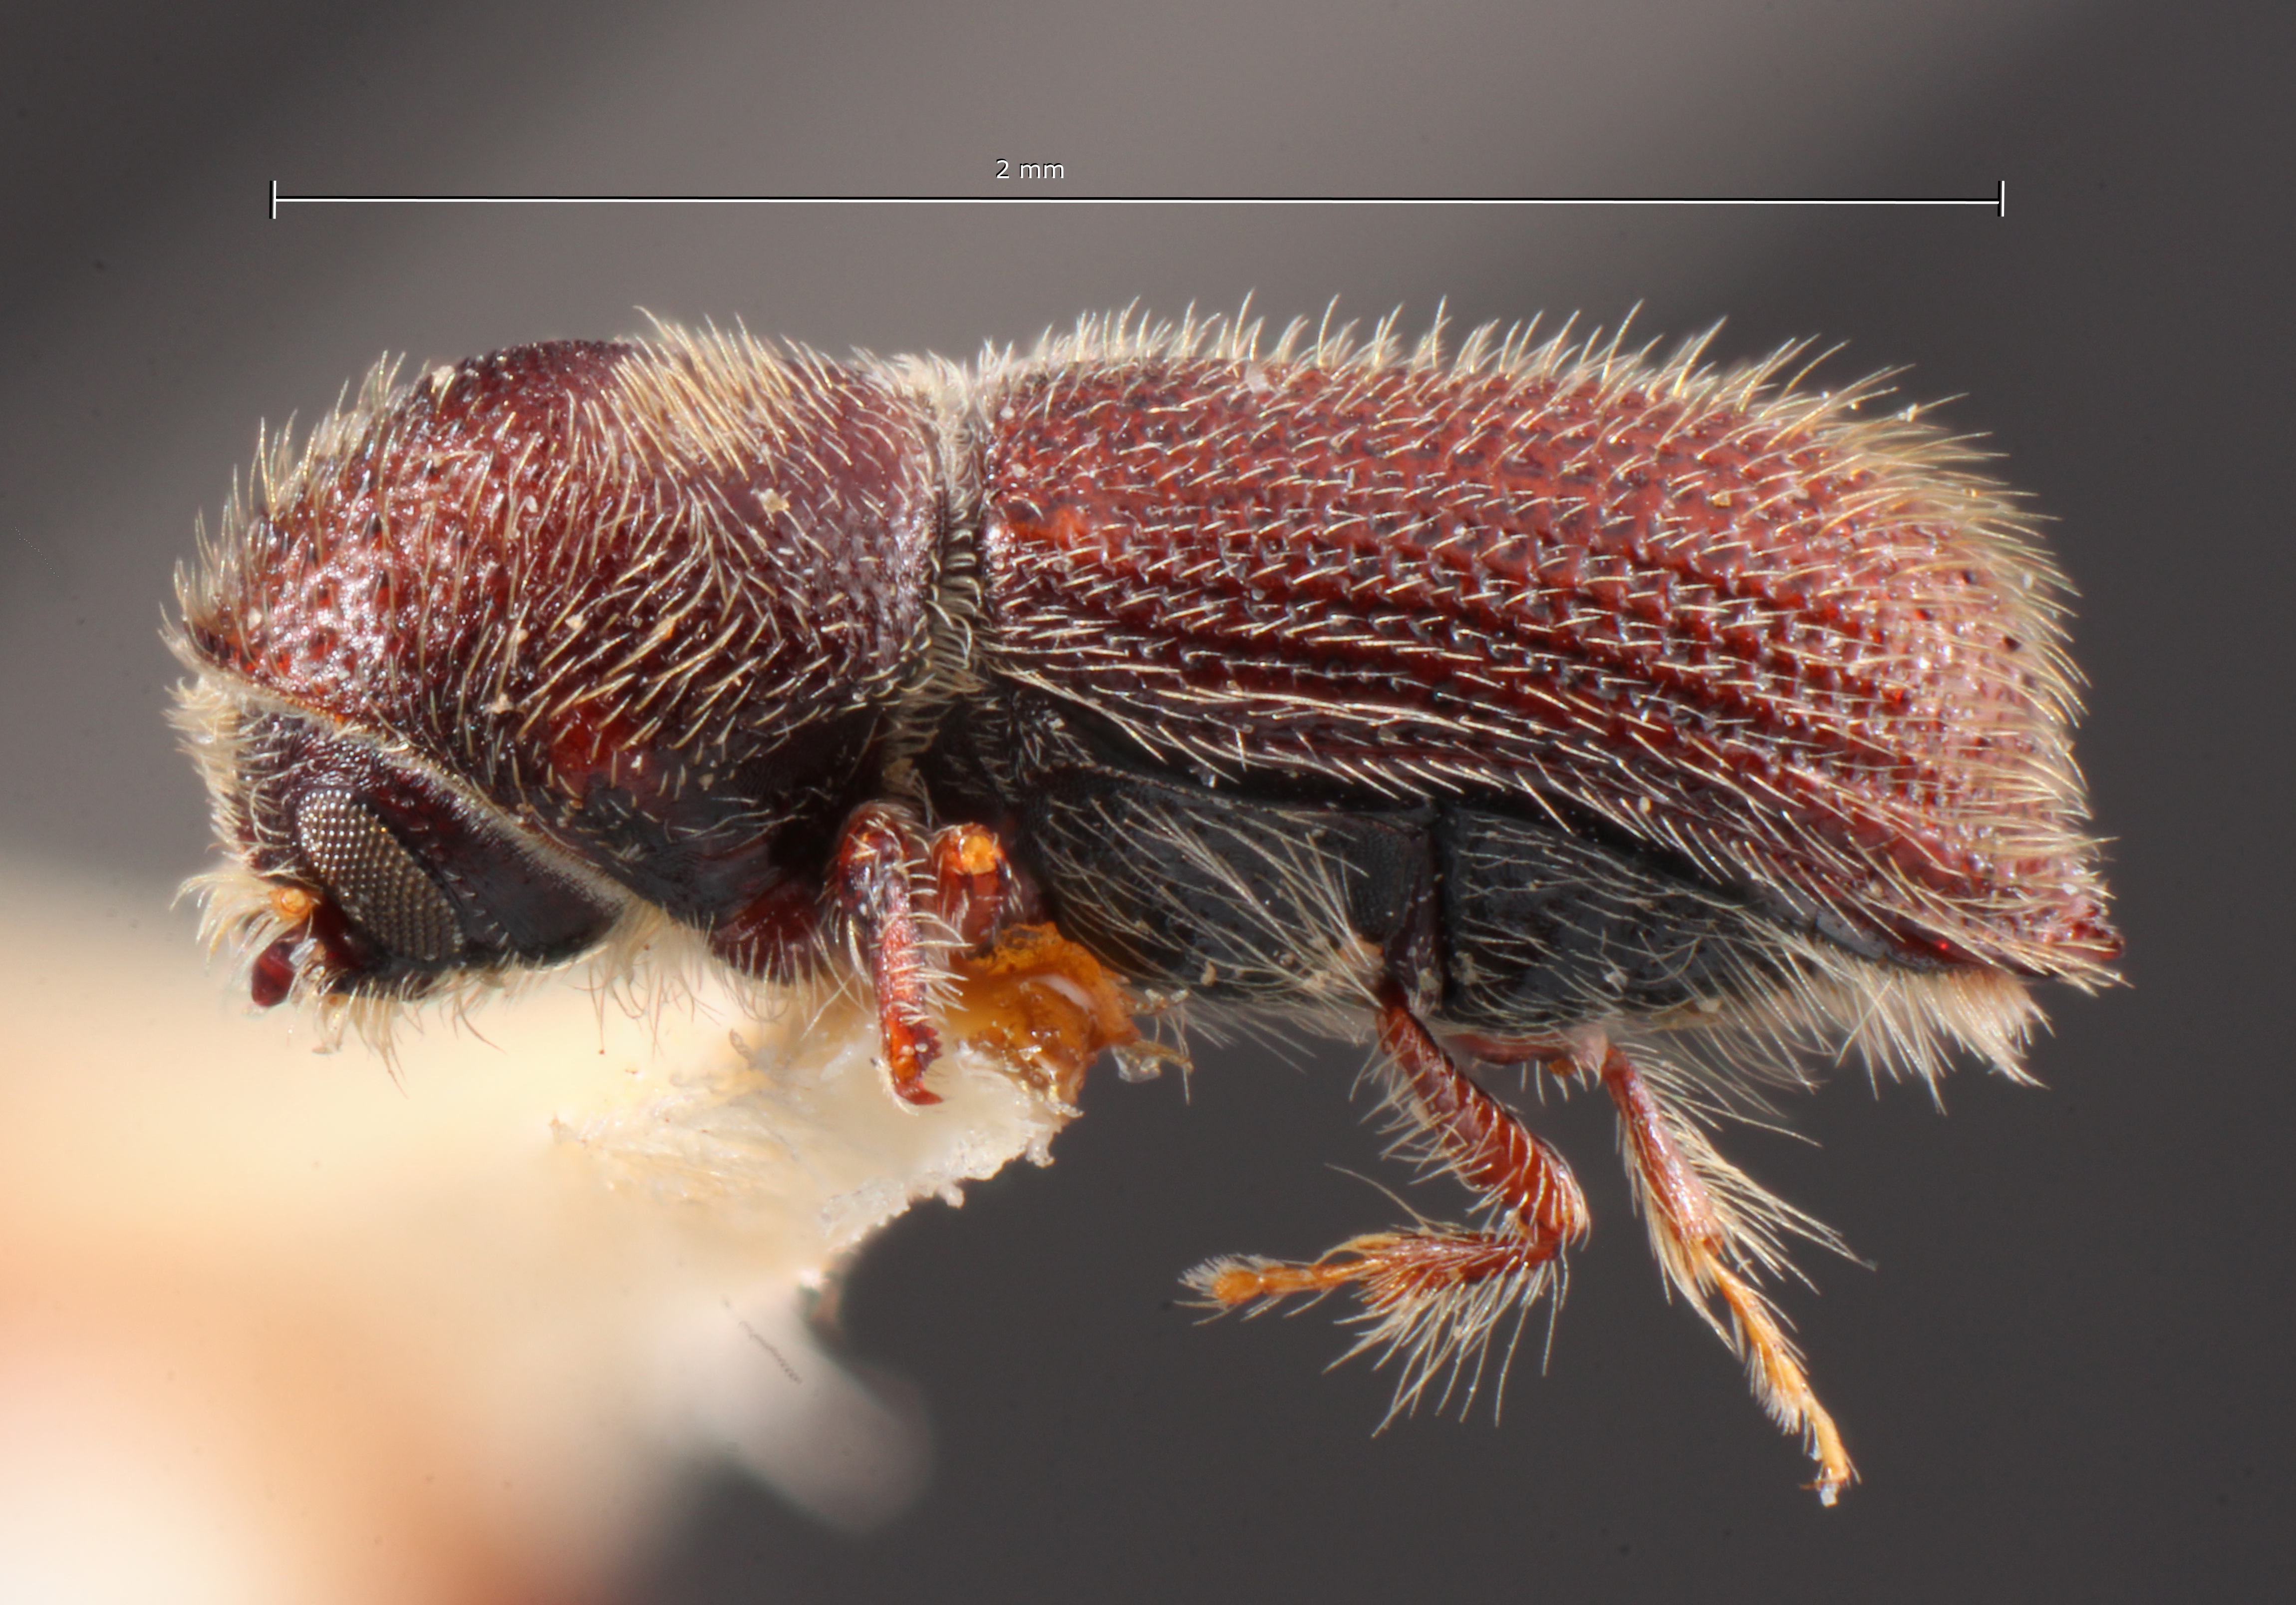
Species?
Hylocurus crinitus
